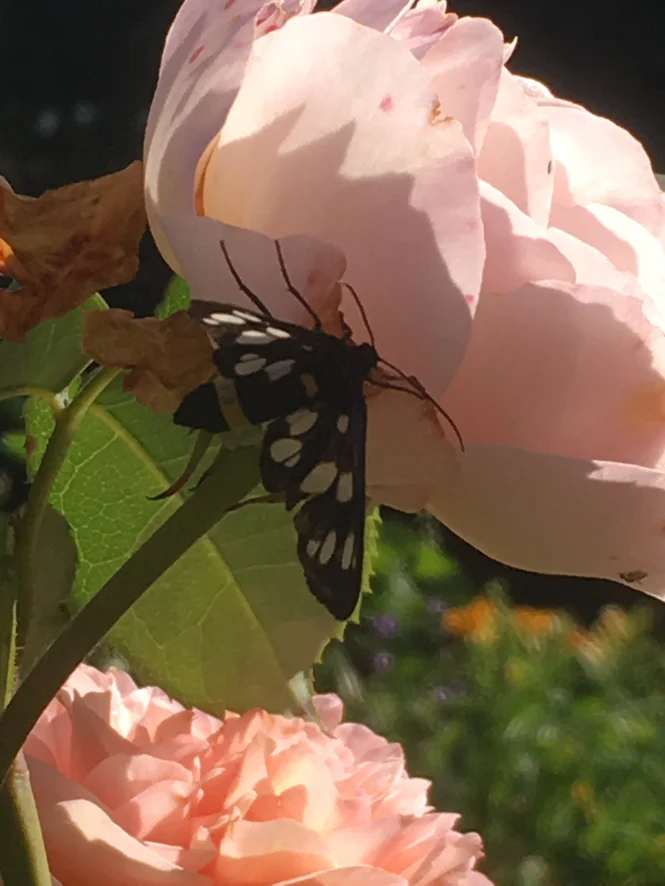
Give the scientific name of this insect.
Amata phegea
